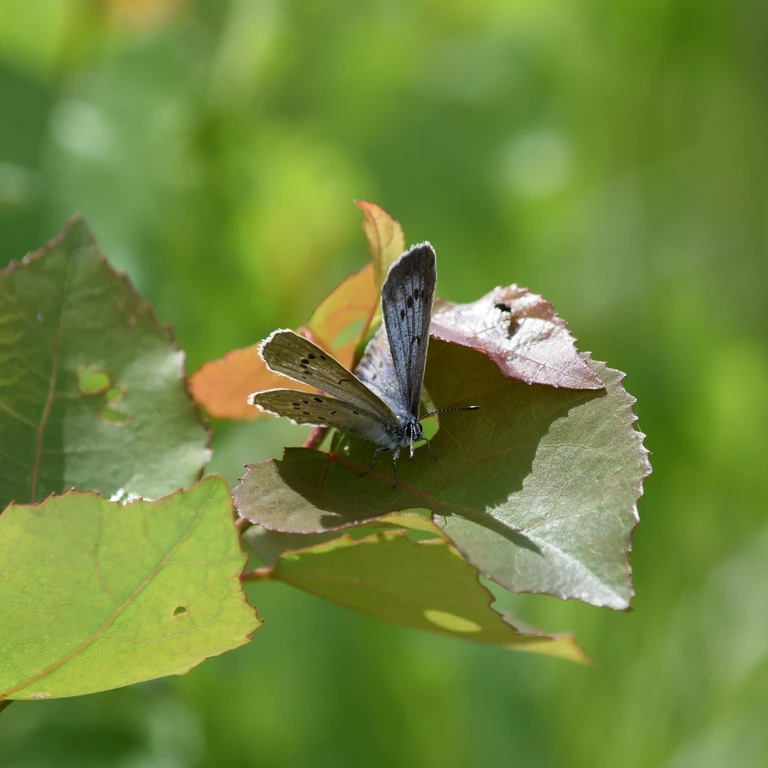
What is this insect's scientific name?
Phengaris teleius
